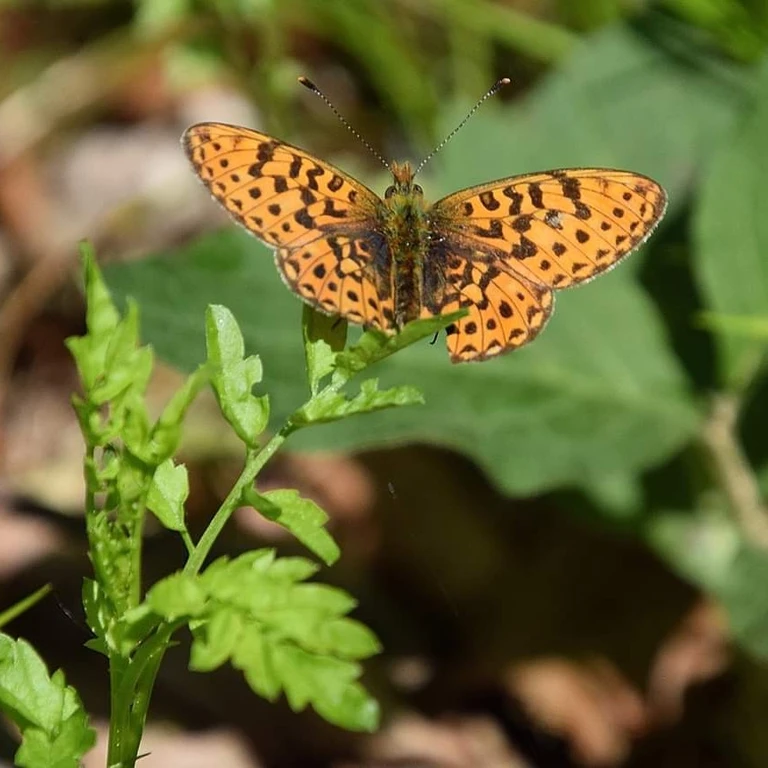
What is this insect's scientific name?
Boloria euphrosyne (also Clossiana euphrosyne)
